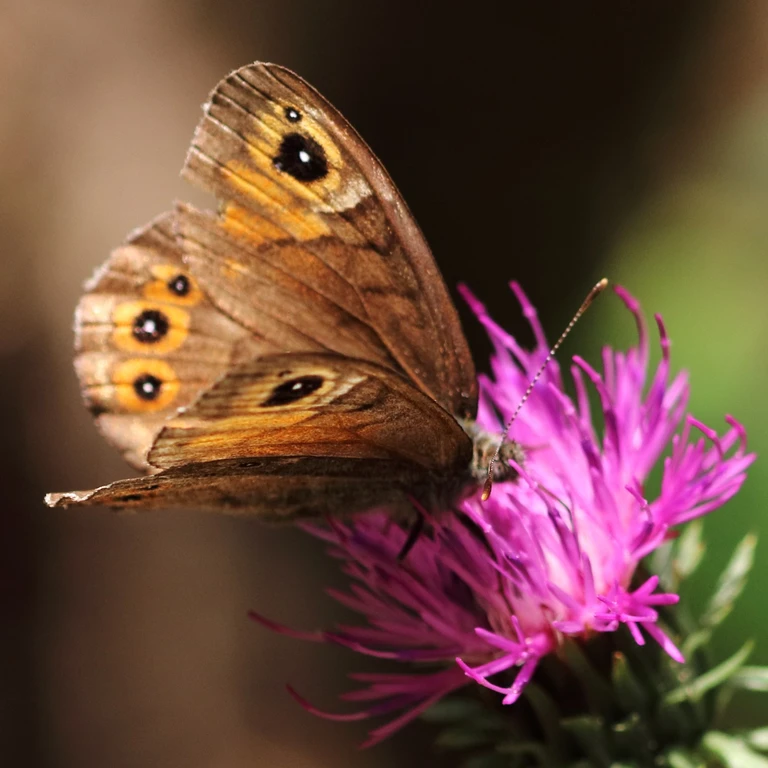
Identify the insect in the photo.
Lasiommata petropolitana (also Pararge petropolitana)
